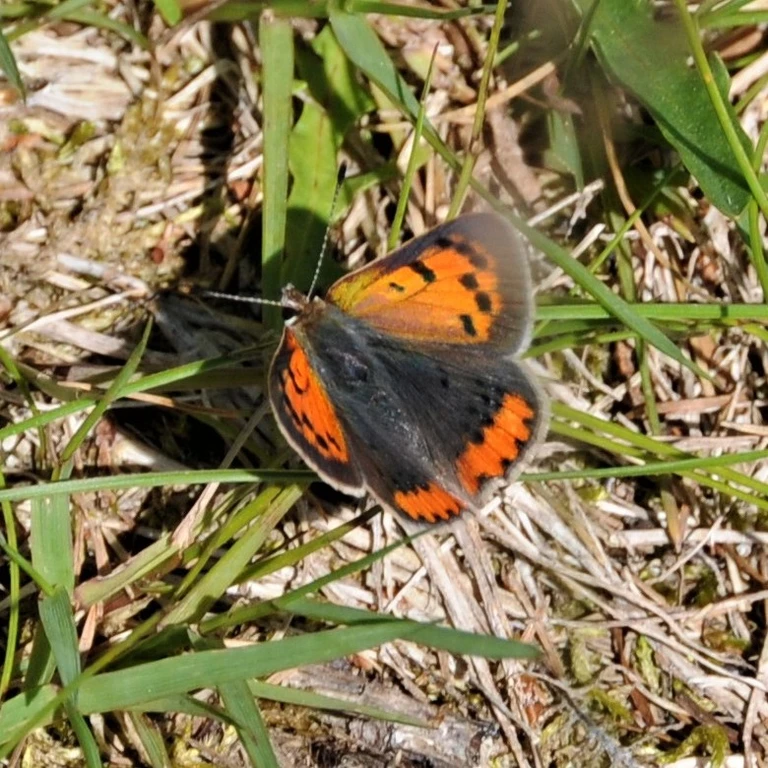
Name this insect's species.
Lycaena phlaeas
